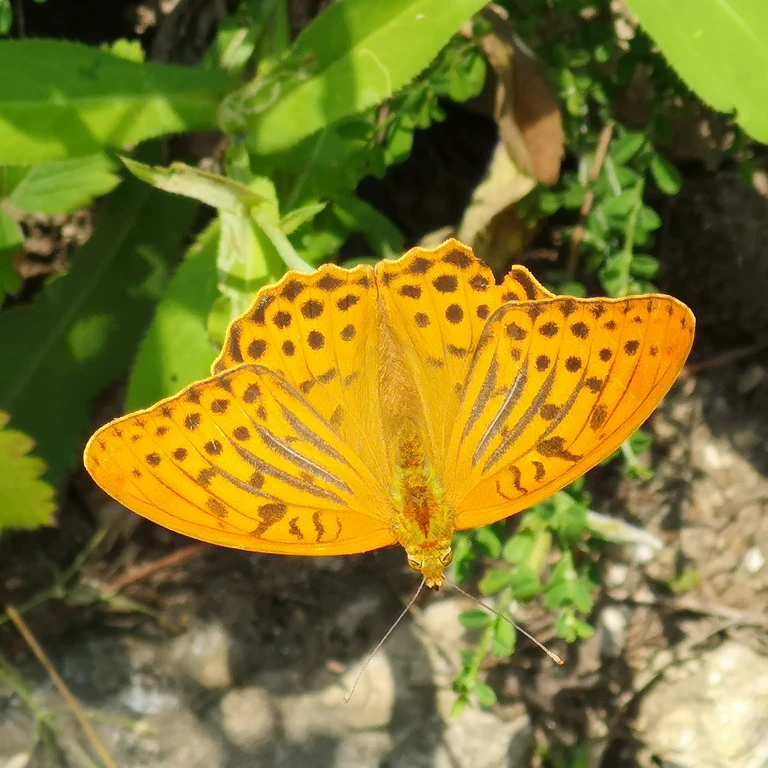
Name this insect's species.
Argynnis paphia
